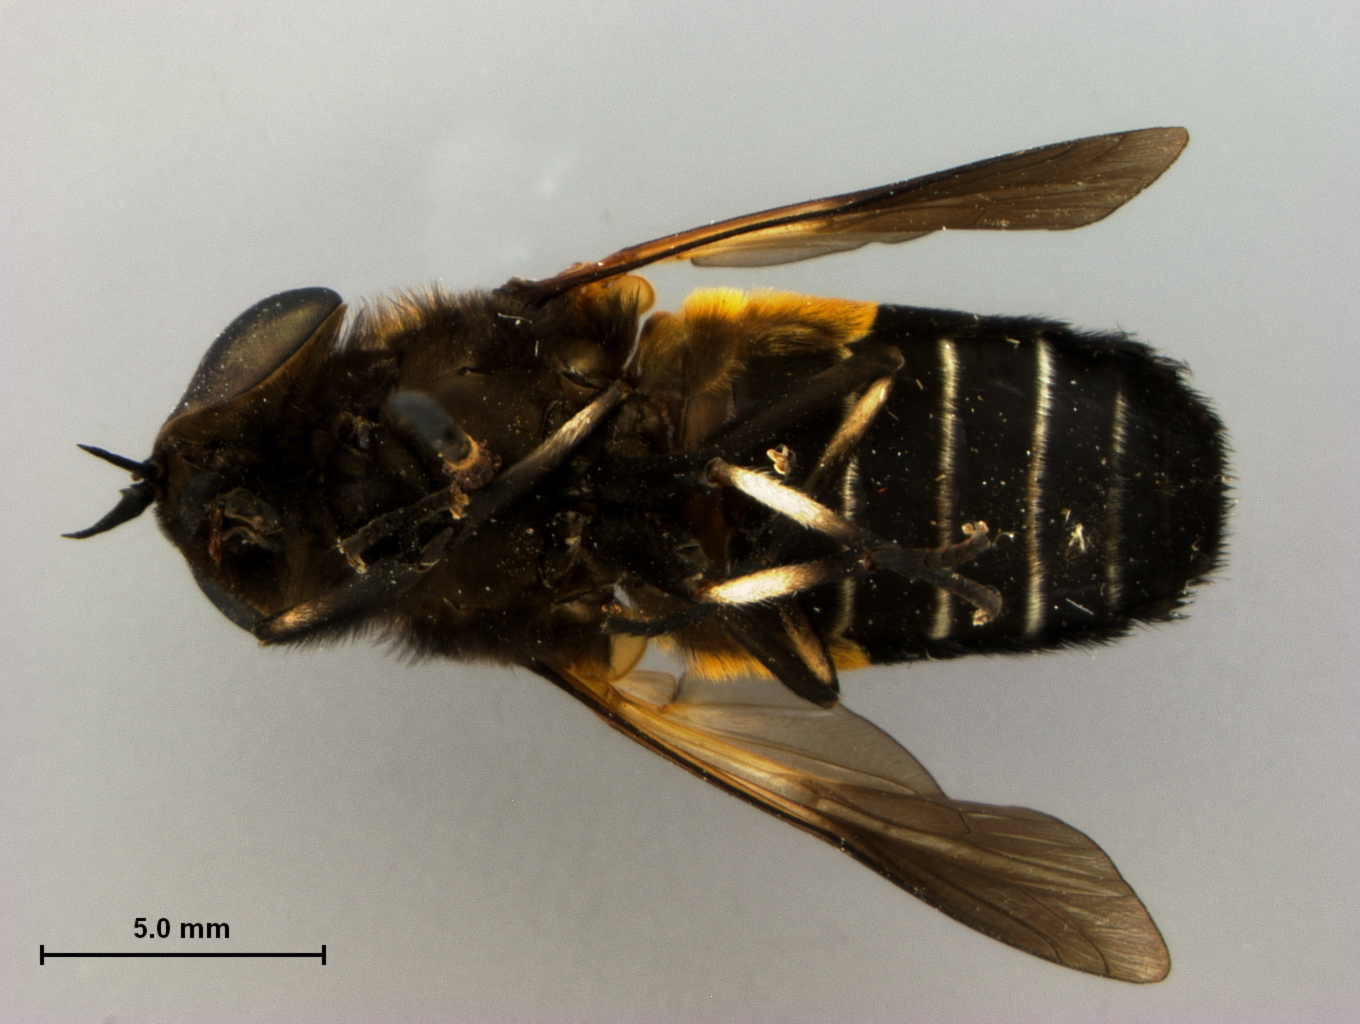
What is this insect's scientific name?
Tabanus abbasalis
